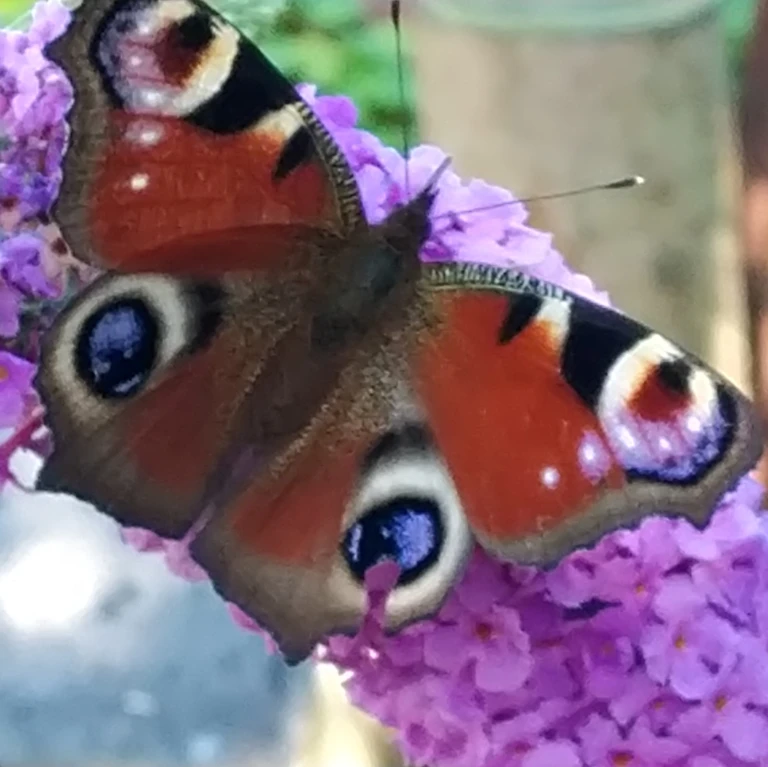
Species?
Aglais io
